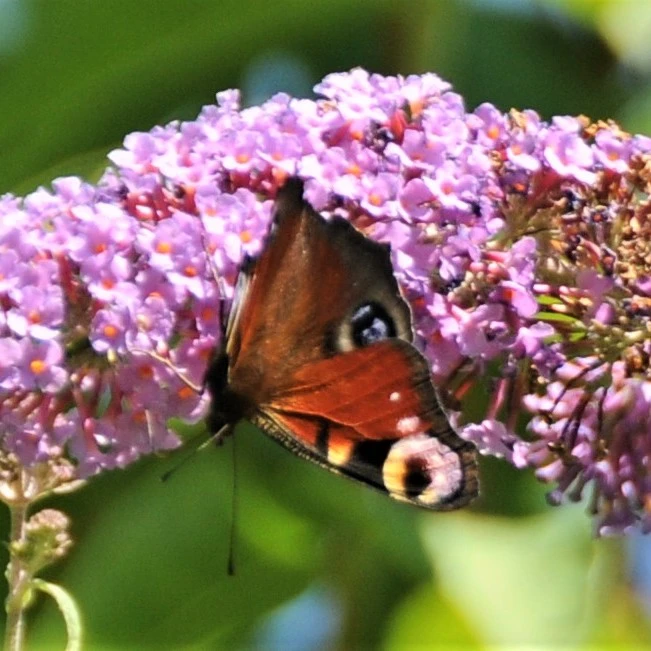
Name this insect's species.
Aglais io
